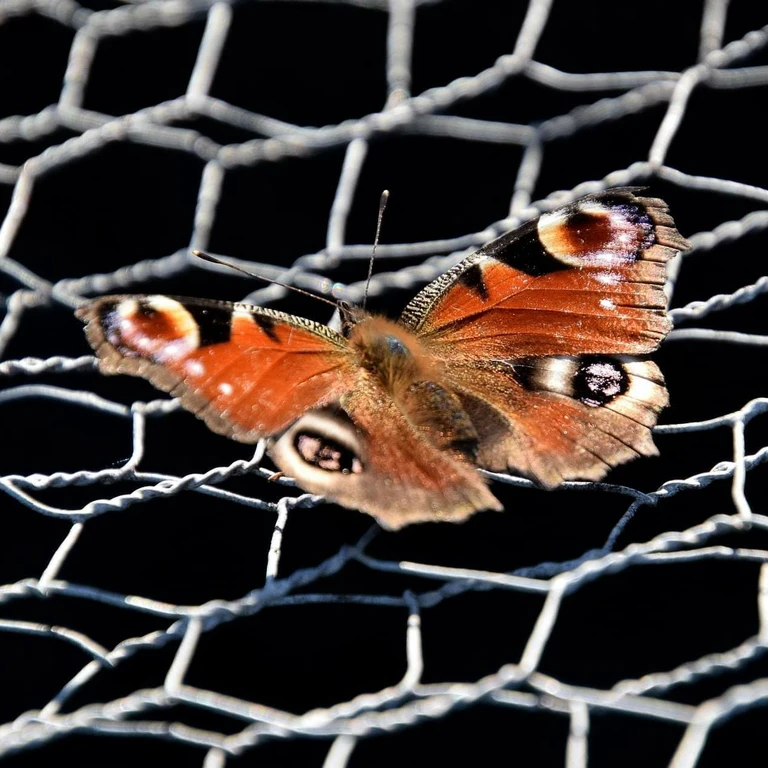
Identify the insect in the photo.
Aglais io
